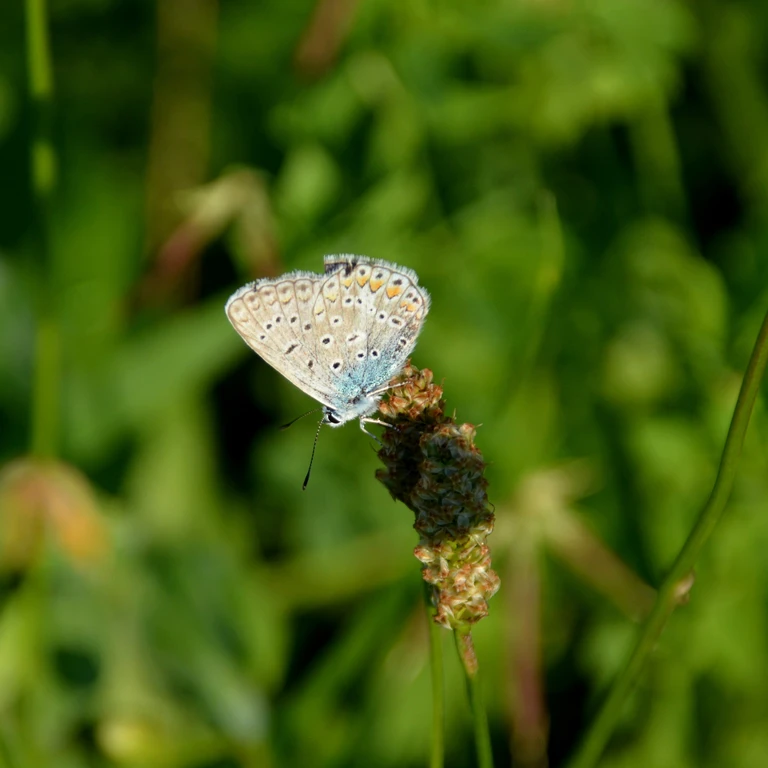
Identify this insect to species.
Polyommatus icarus
